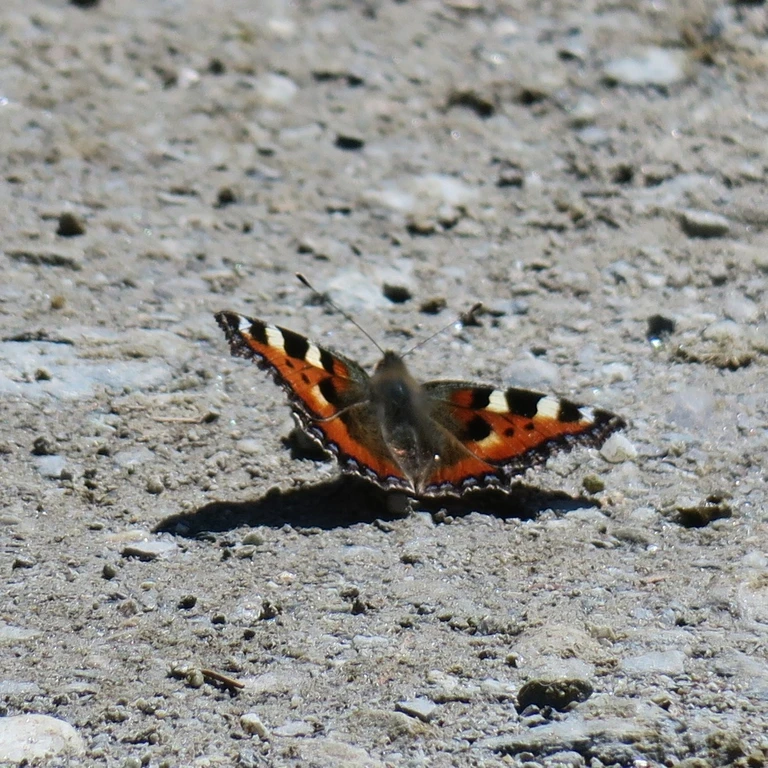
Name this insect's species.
Aglais urticae
